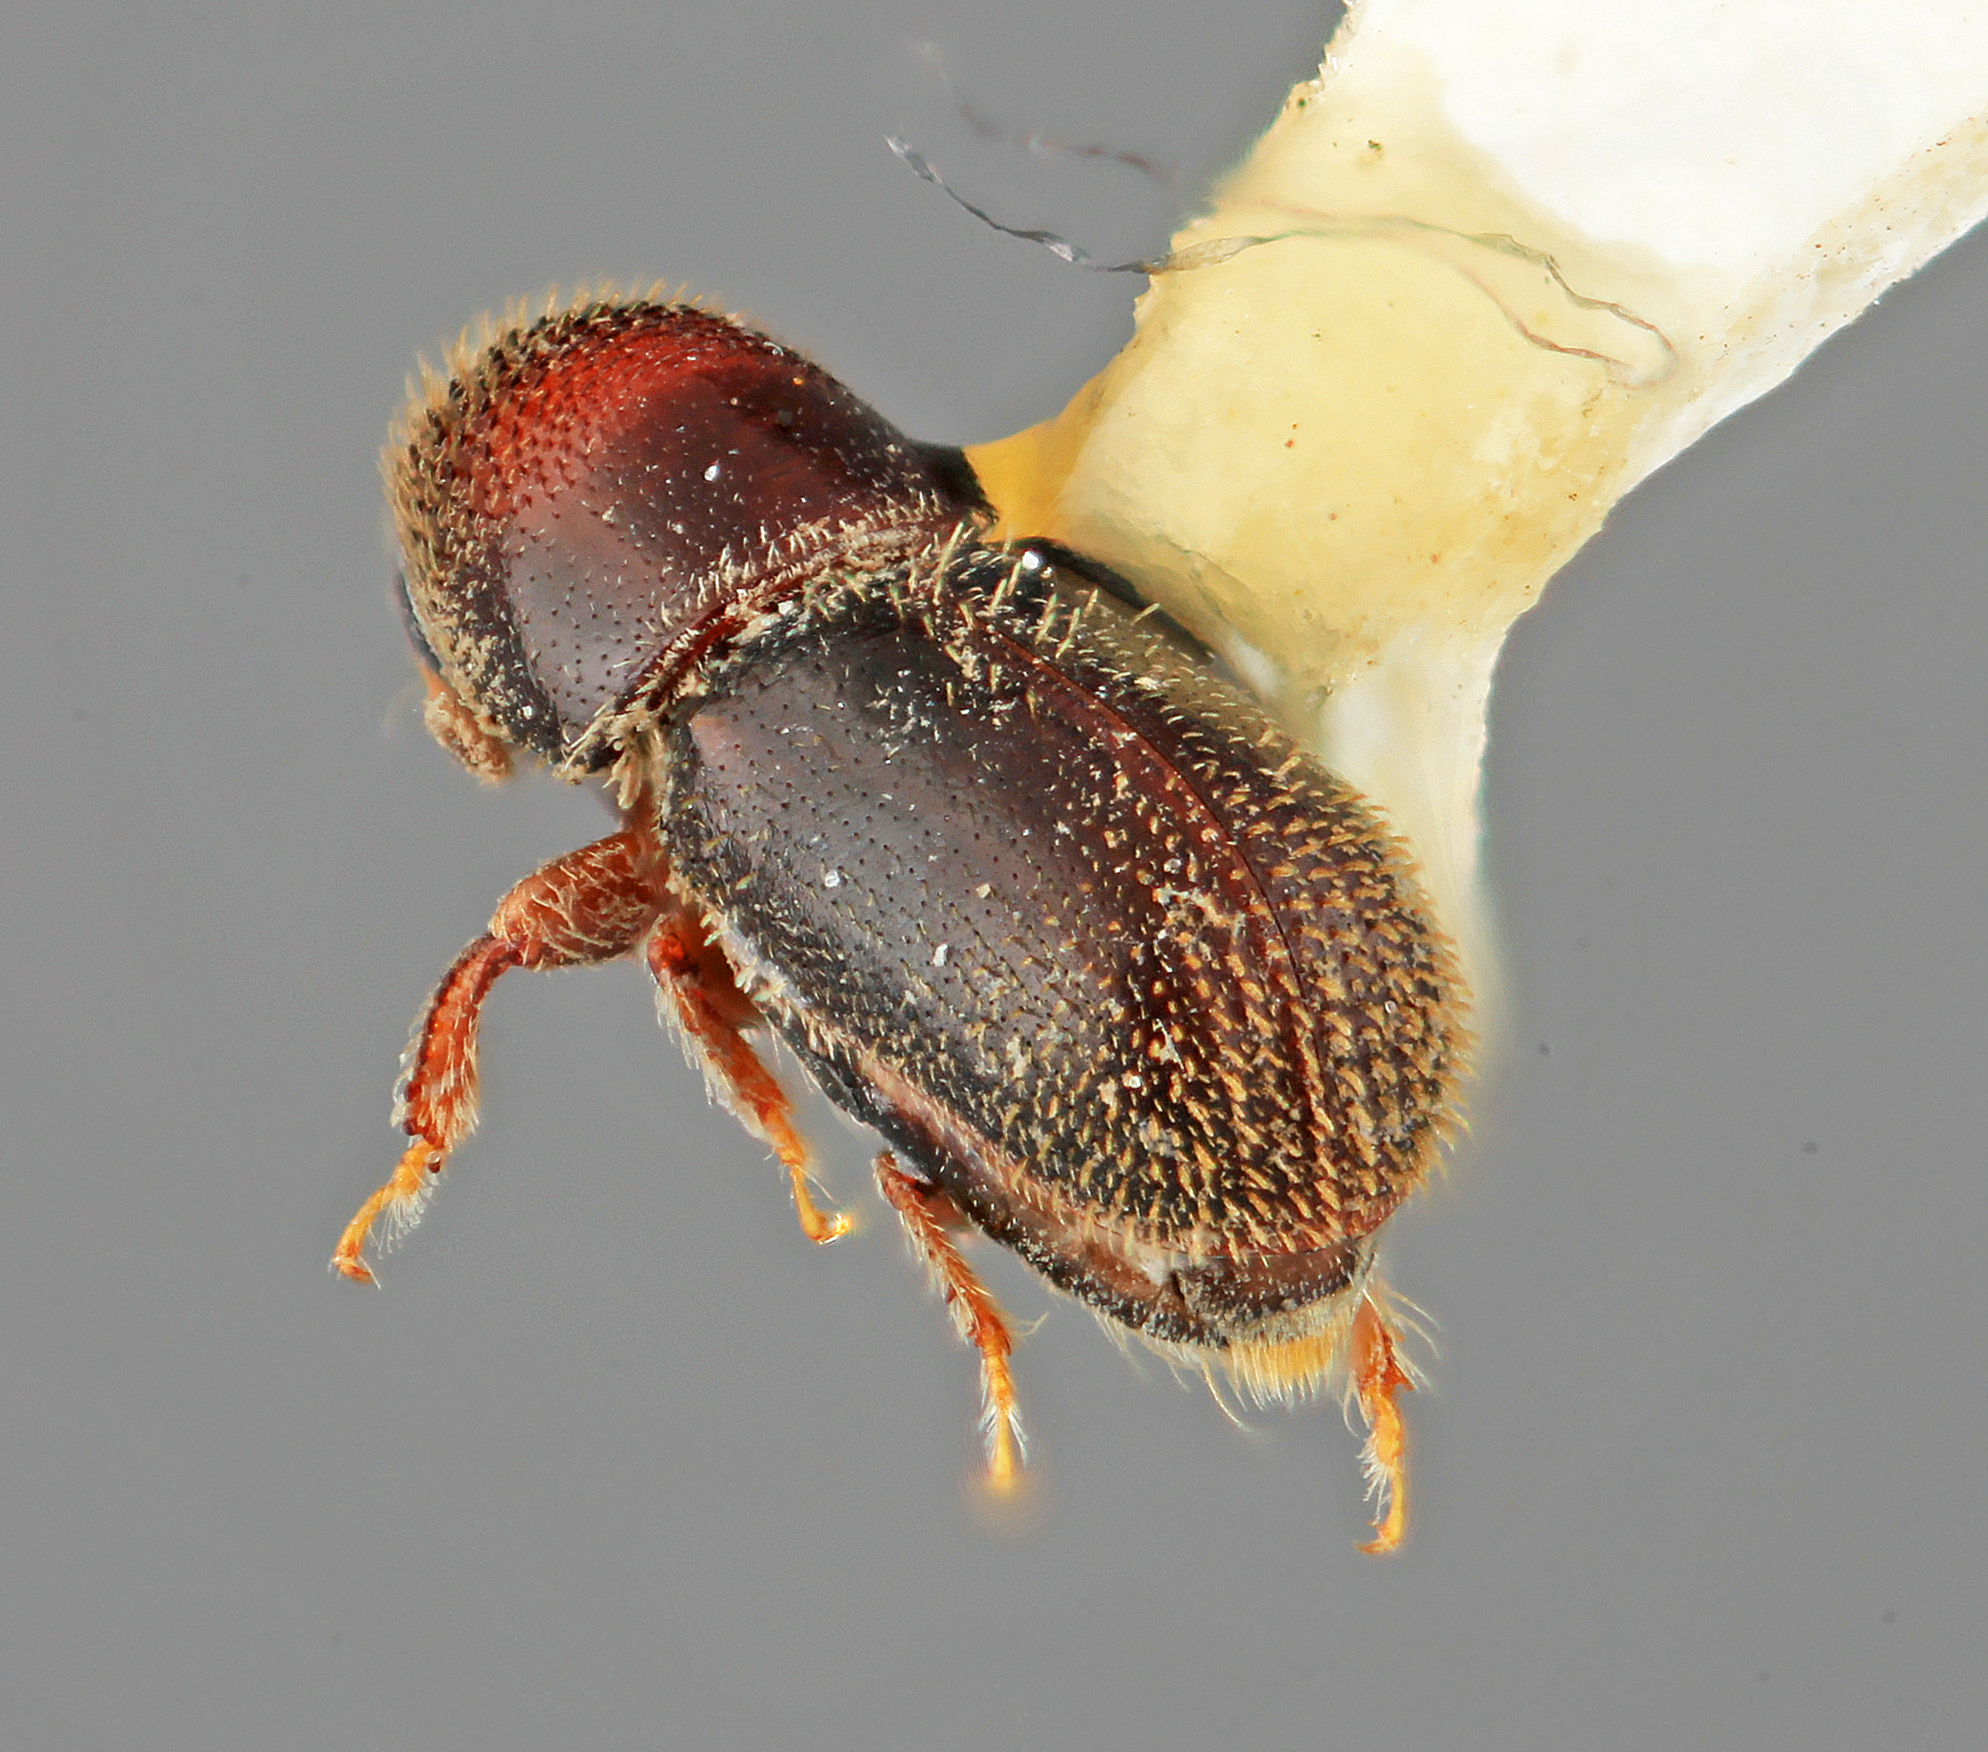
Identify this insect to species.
Pseudopityophthorus granulifer
